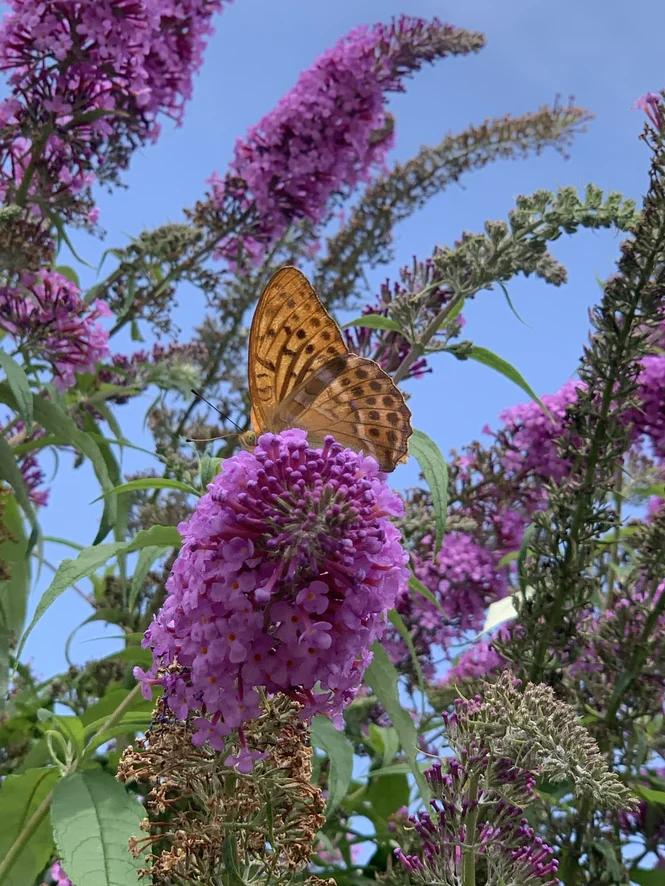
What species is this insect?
Argynnis paphia
